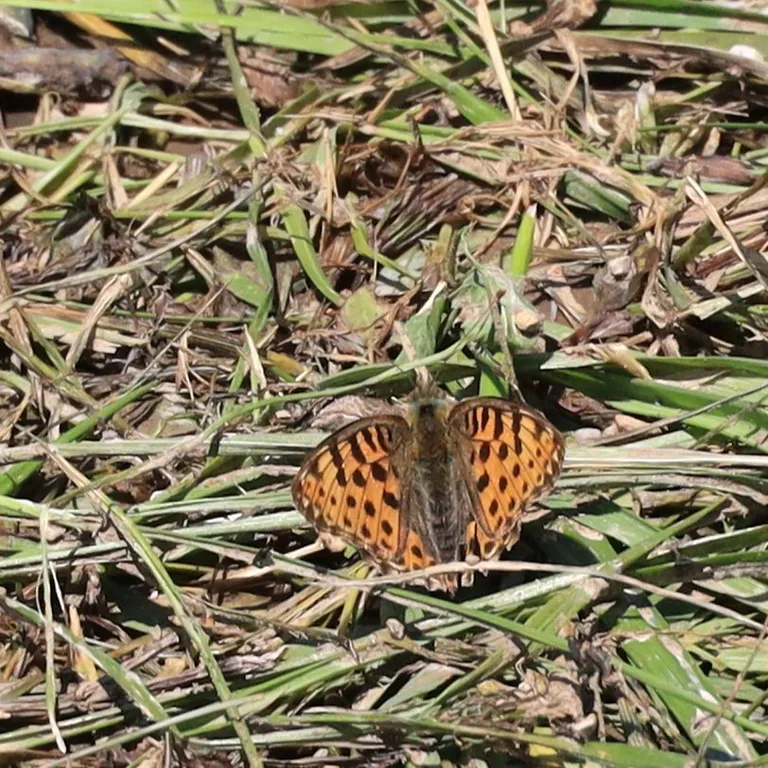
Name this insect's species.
Issoria lathonia
